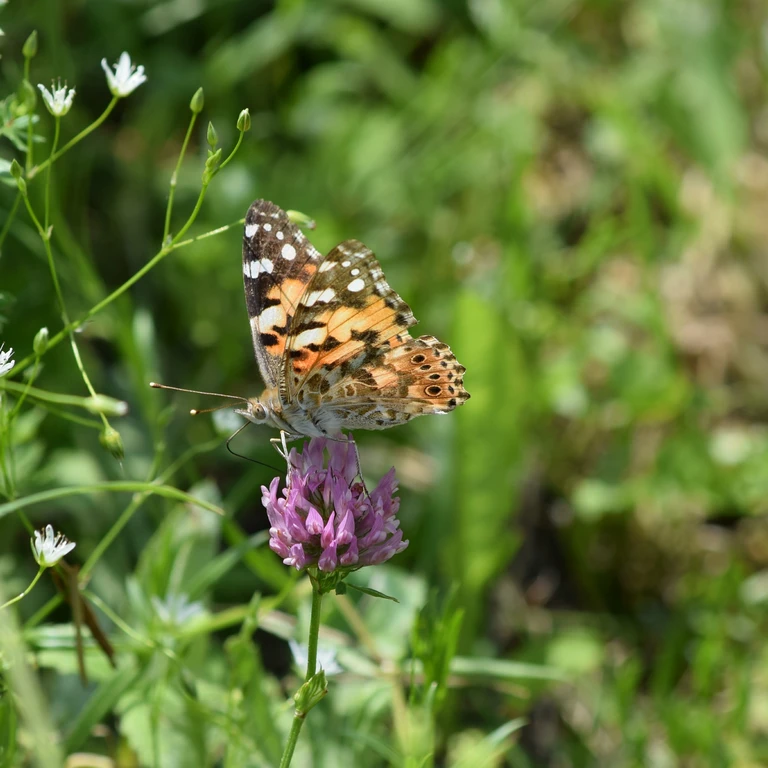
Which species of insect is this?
Vanessa cardui
